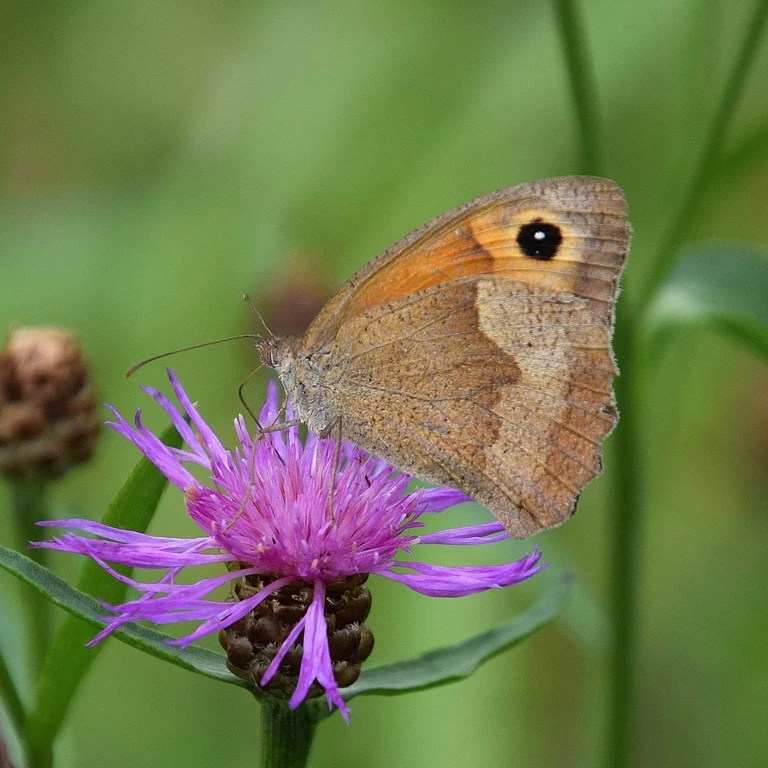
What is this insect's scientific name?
Maniola jurtina
